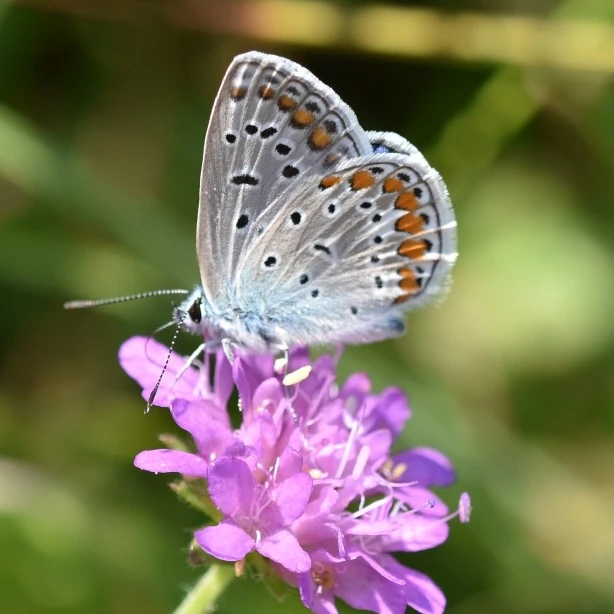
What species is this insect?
Polyommatus icarus
